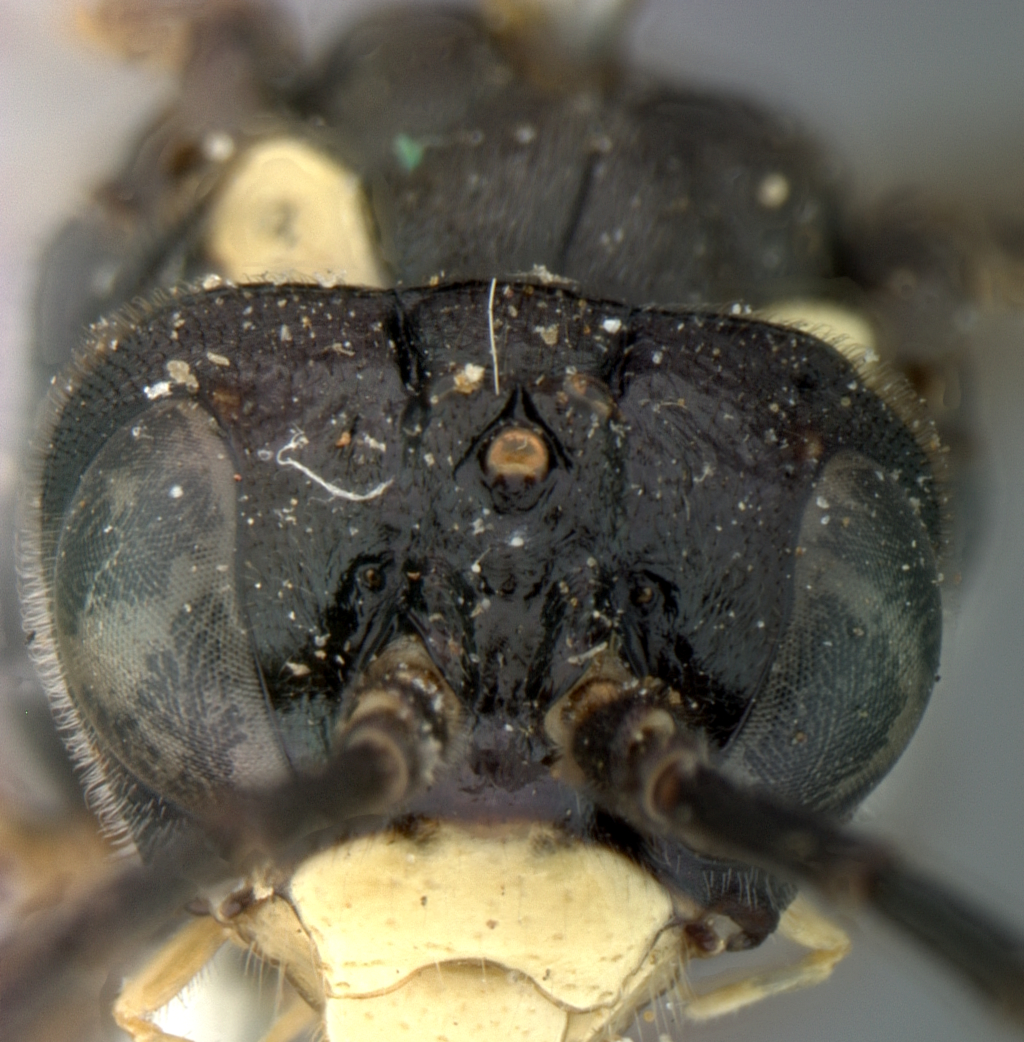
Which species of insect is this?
Tenthredella cinctitibiis
